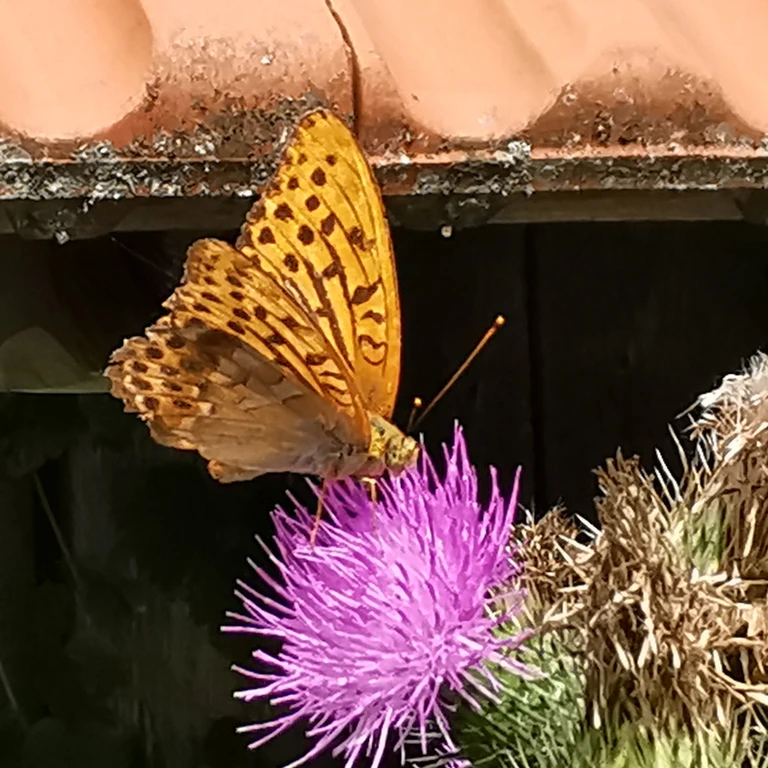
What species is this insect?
Argynnis paphia
